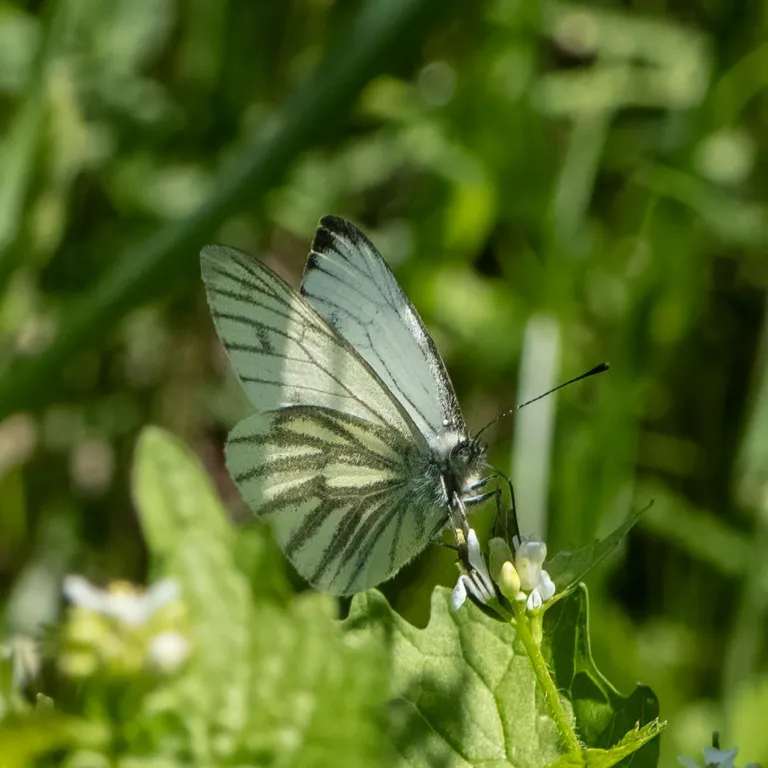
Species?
Pieris napi
